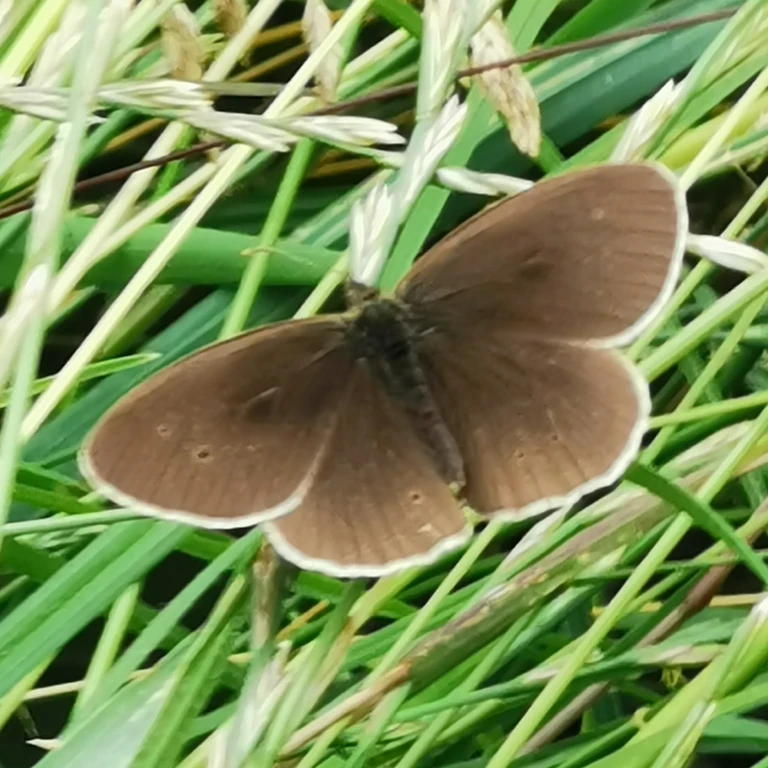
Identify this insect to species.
Aphantopus hyperantus
